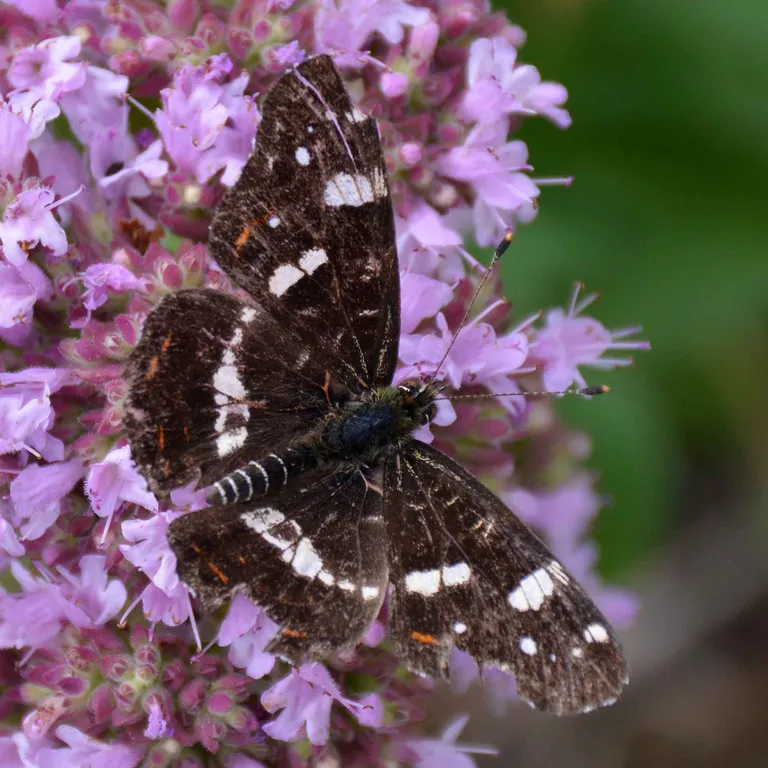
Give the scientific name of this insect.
Araschnia levana
